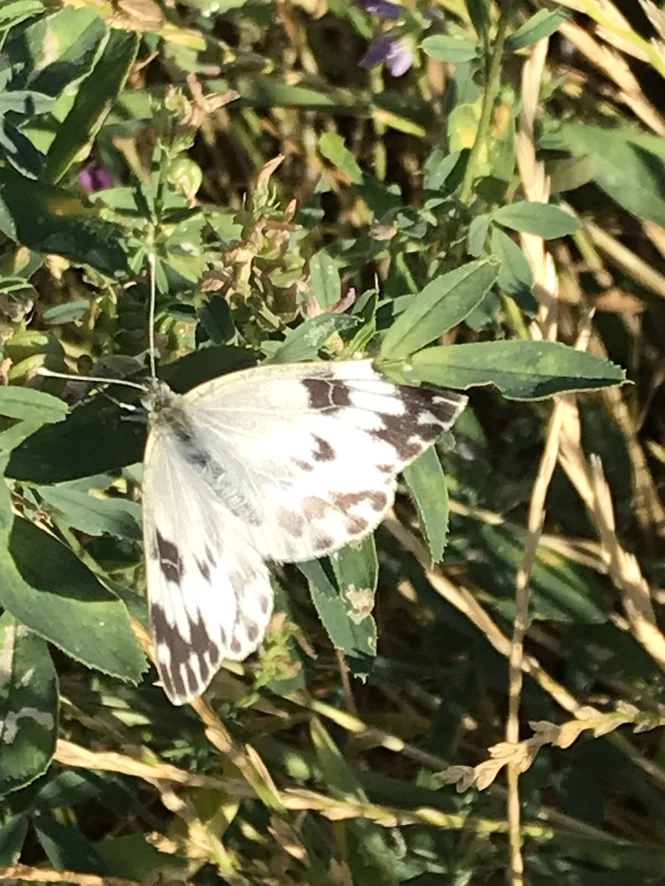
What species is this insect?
Pontia edusa
